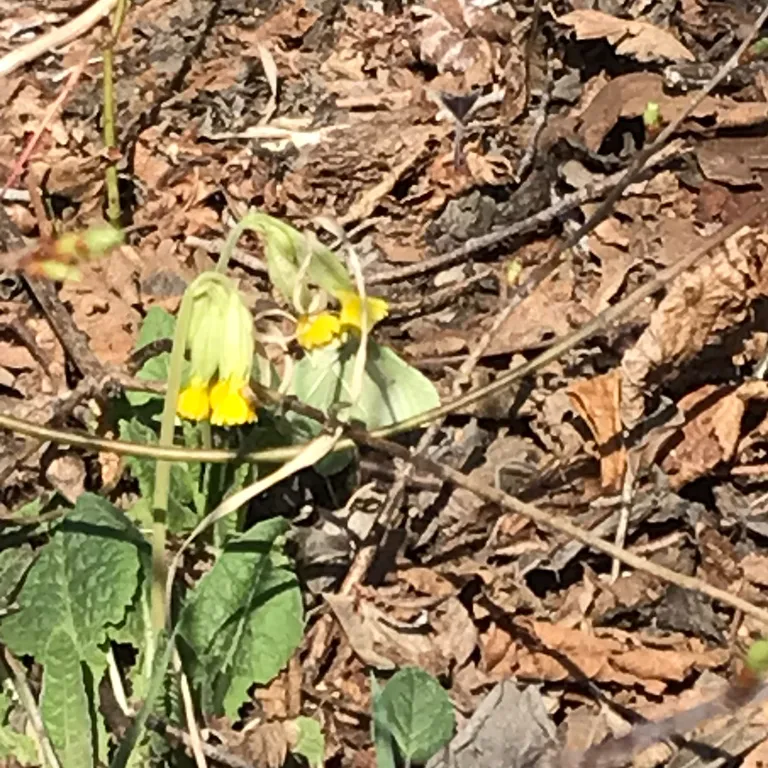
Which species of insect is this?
Gonepteryx rhamni
